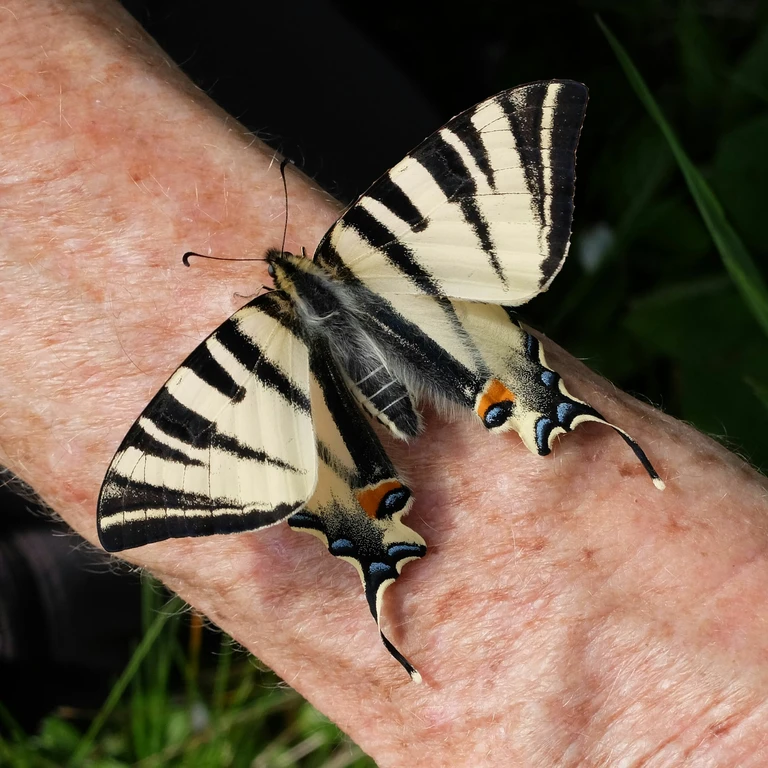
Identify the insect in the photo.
Iphiclides podalirius
